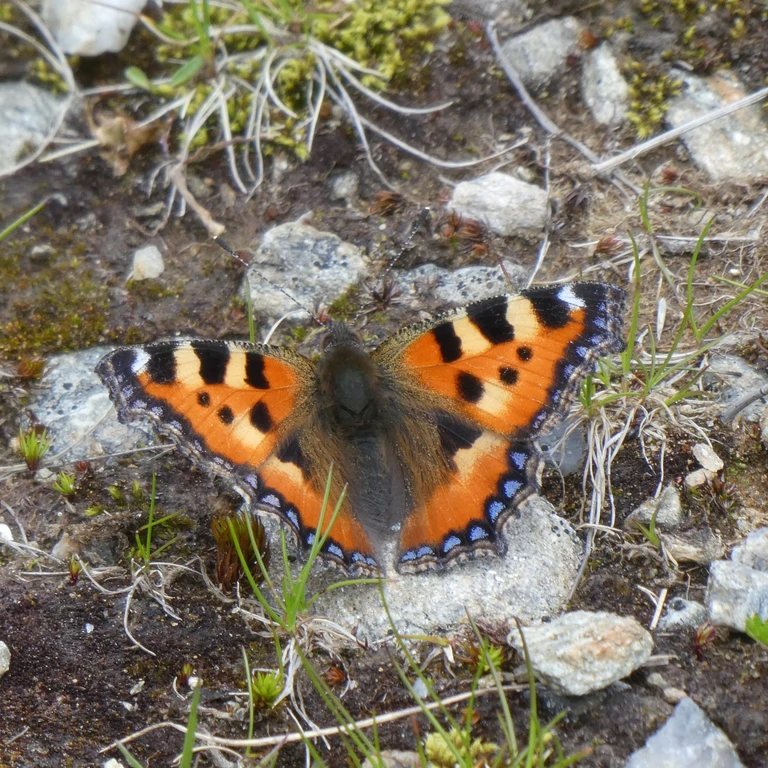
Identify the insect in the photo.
Aglais urticae
